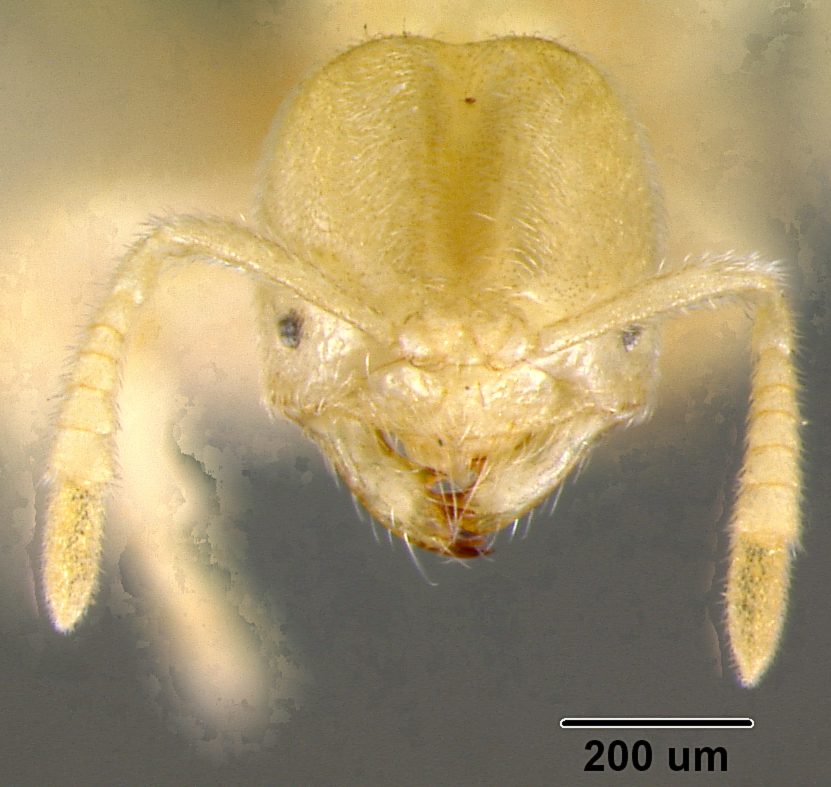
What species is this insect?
Acropyga berwicki
